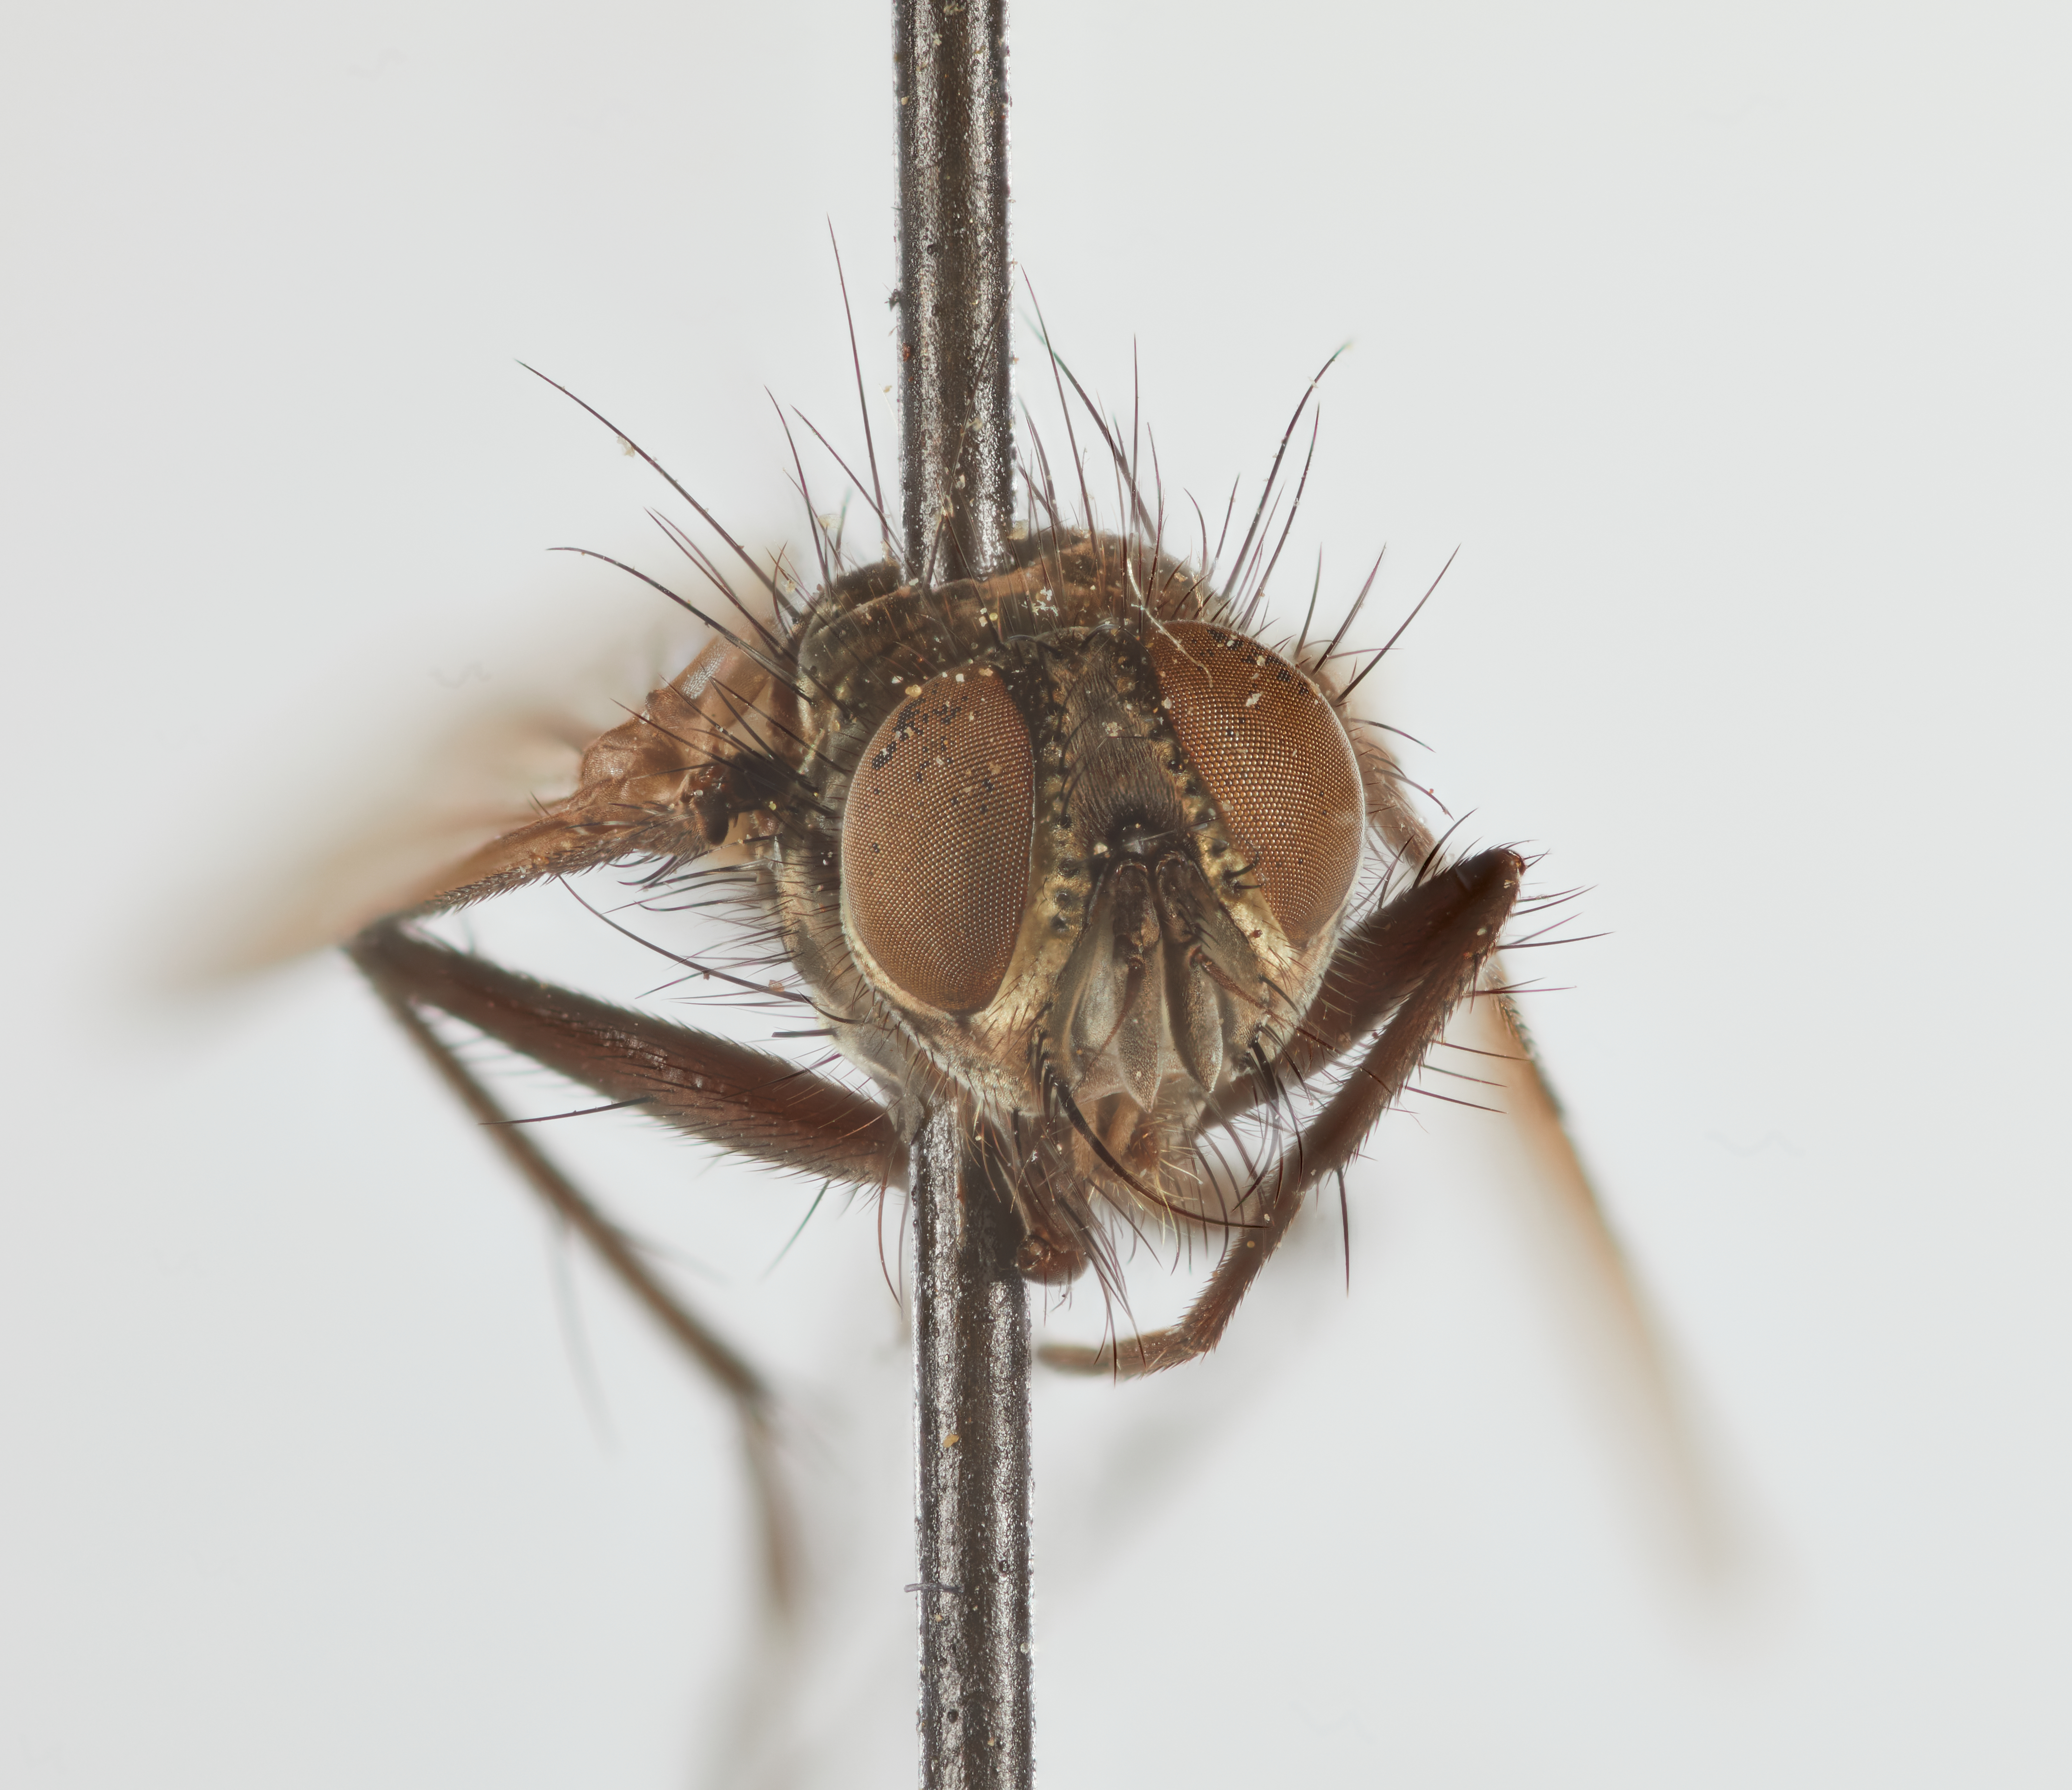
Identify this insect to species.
Acemeigenia inca
